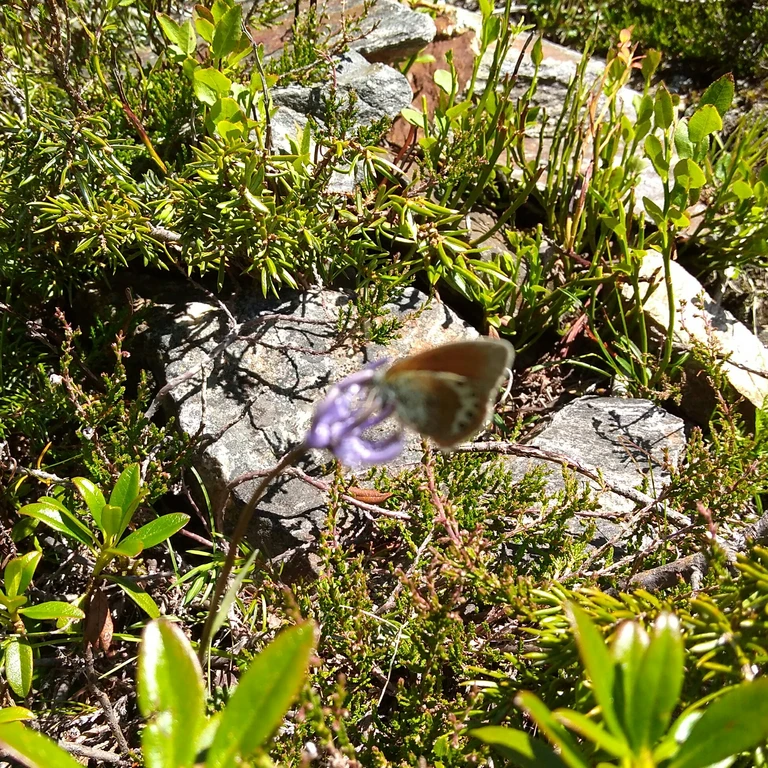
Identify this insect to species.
Coenonympha gardetta
